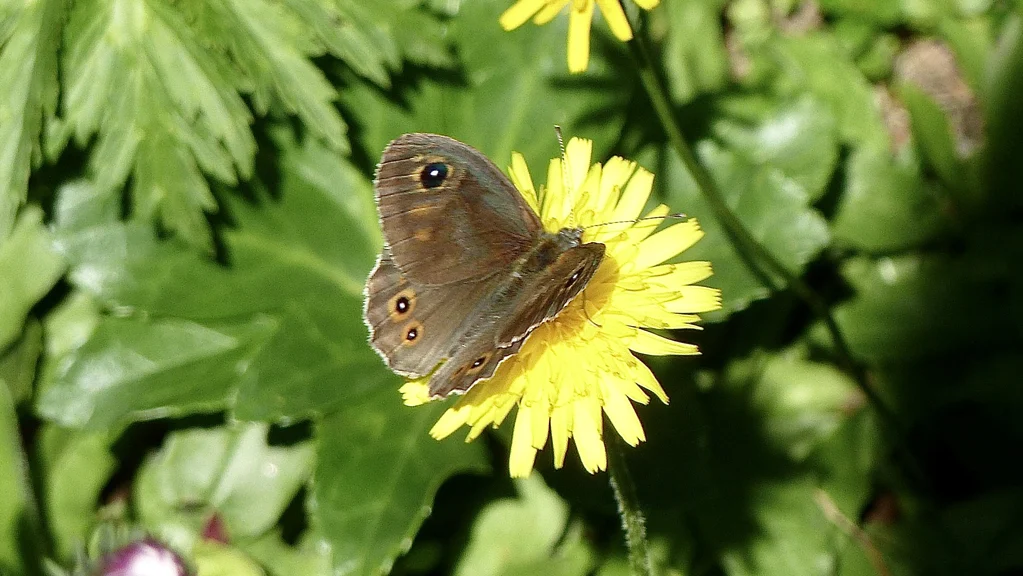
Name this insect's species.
Lasiommata maera (also Pararge maera)
